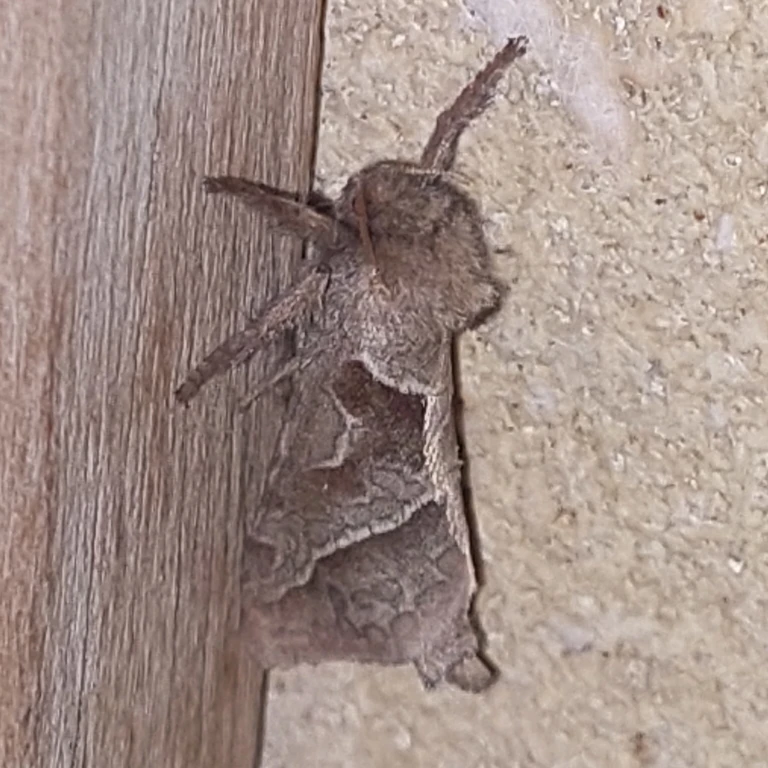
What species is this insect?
Triodia sylvina
